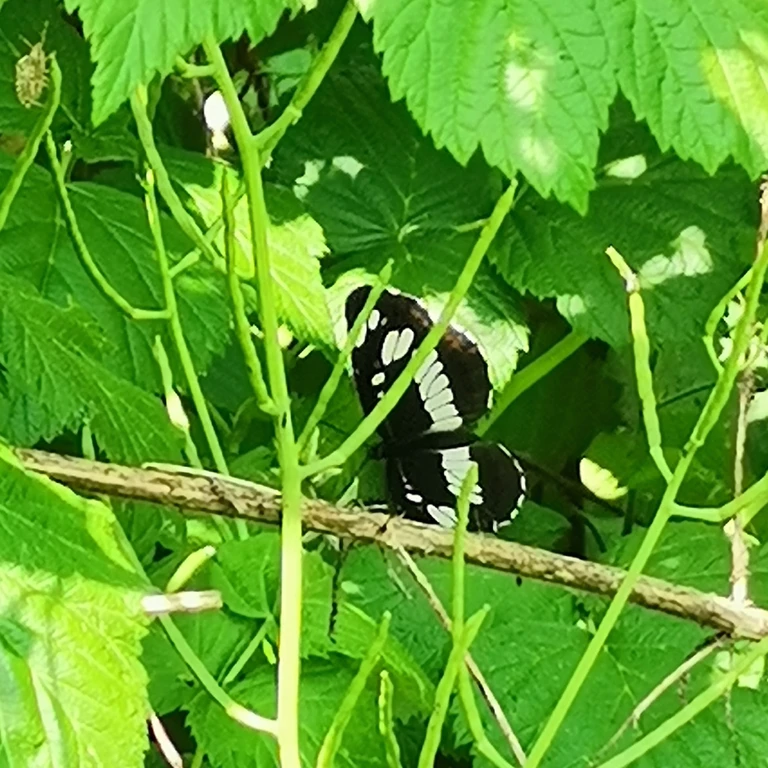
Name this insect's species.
Neptis rivularis
